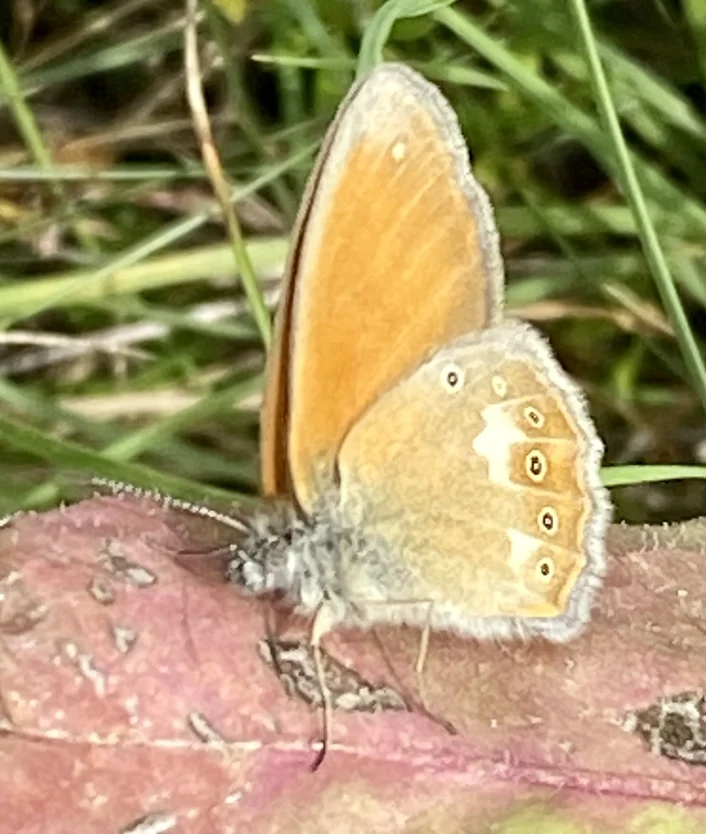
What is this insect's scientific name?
Coenonympha glycerion (also Coenonympha iphis)
